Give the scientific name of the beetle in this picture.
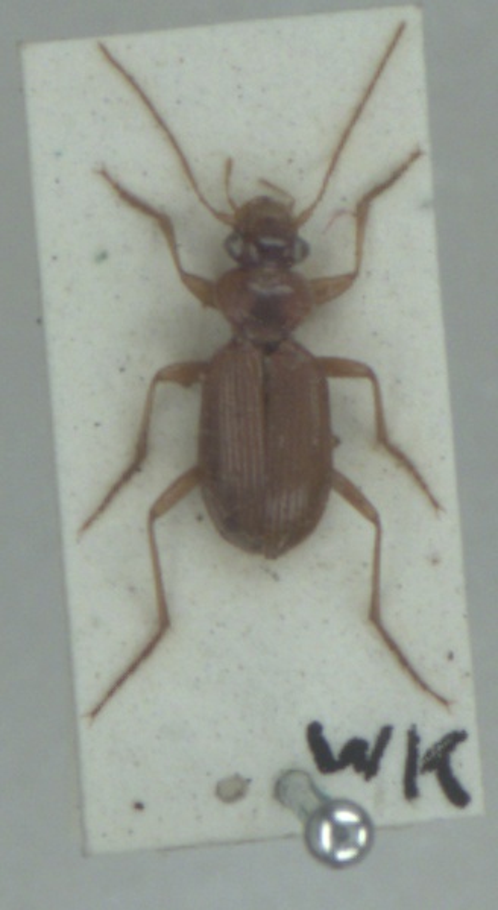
Leistus ferrugineus
